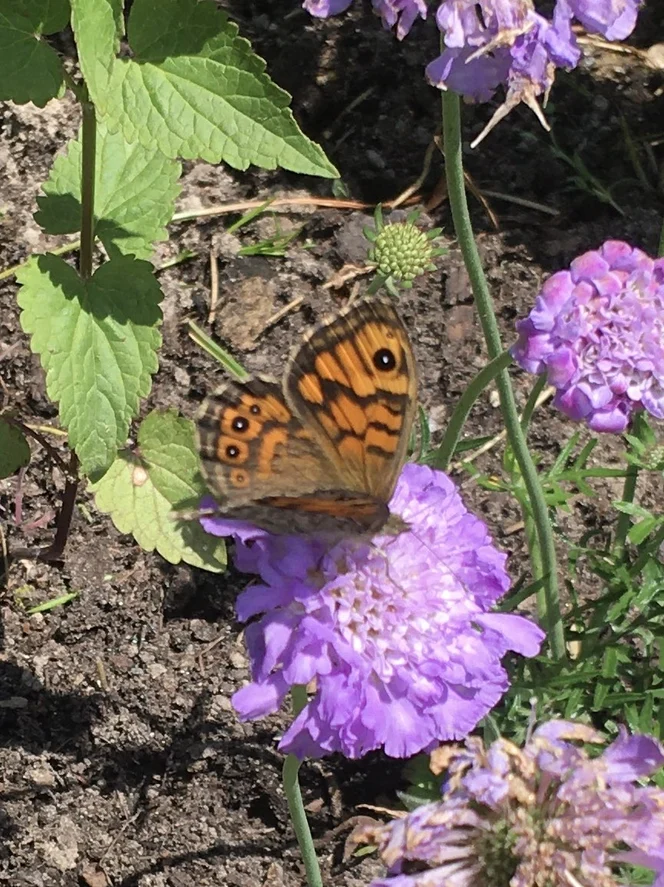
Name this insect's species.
Lasiommata megera (also Pararge megera)
